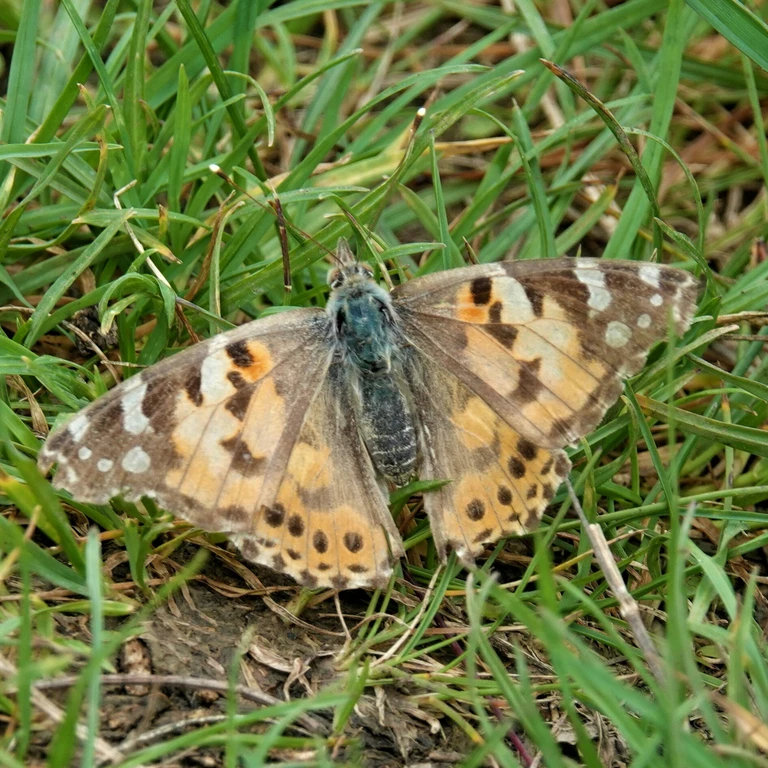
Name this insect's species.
Vanessa cardui
